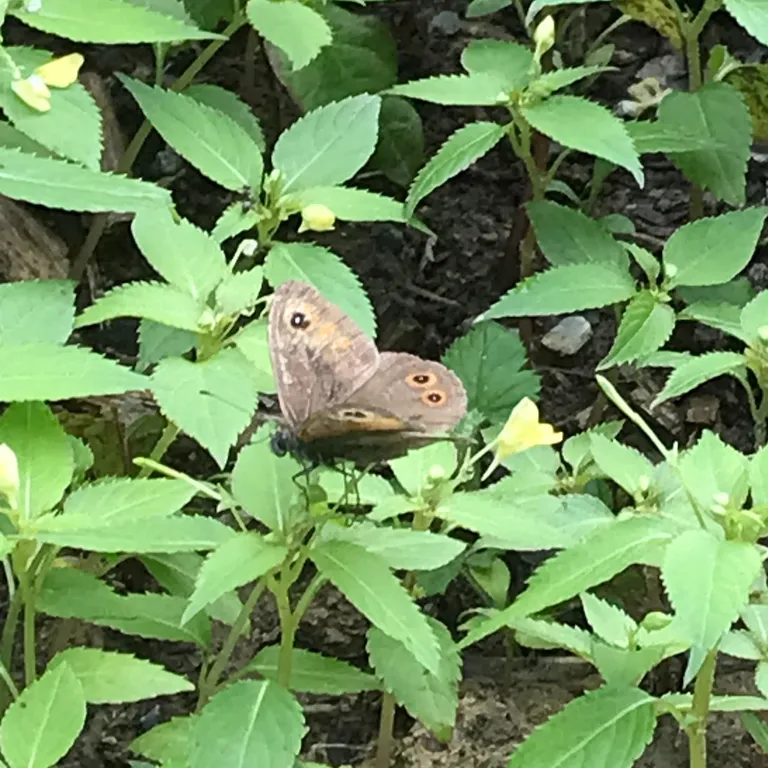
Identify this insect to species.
Lasiommata maera (also Pararge maera)
